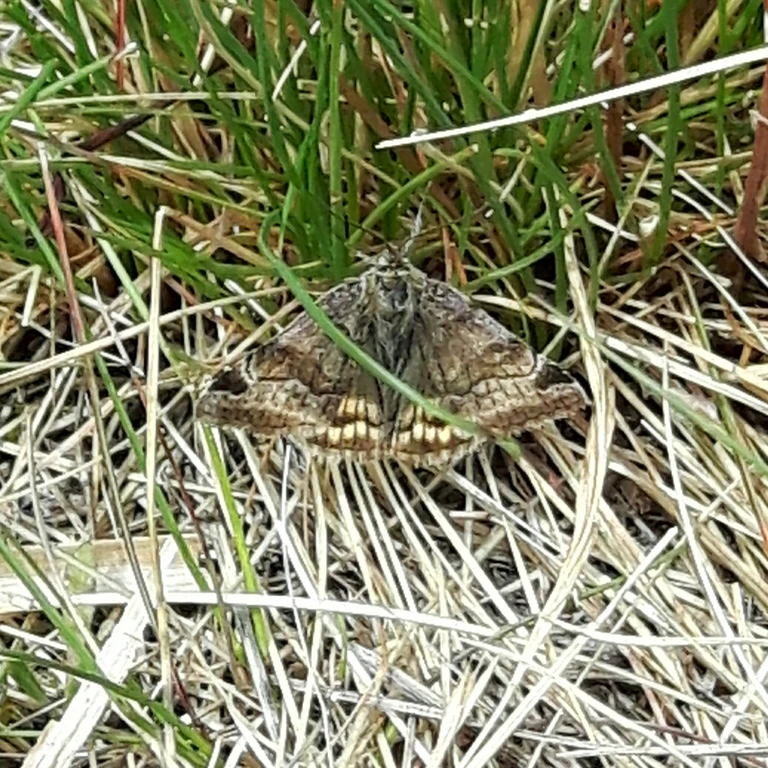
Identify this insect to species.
Euclidia glyphica
